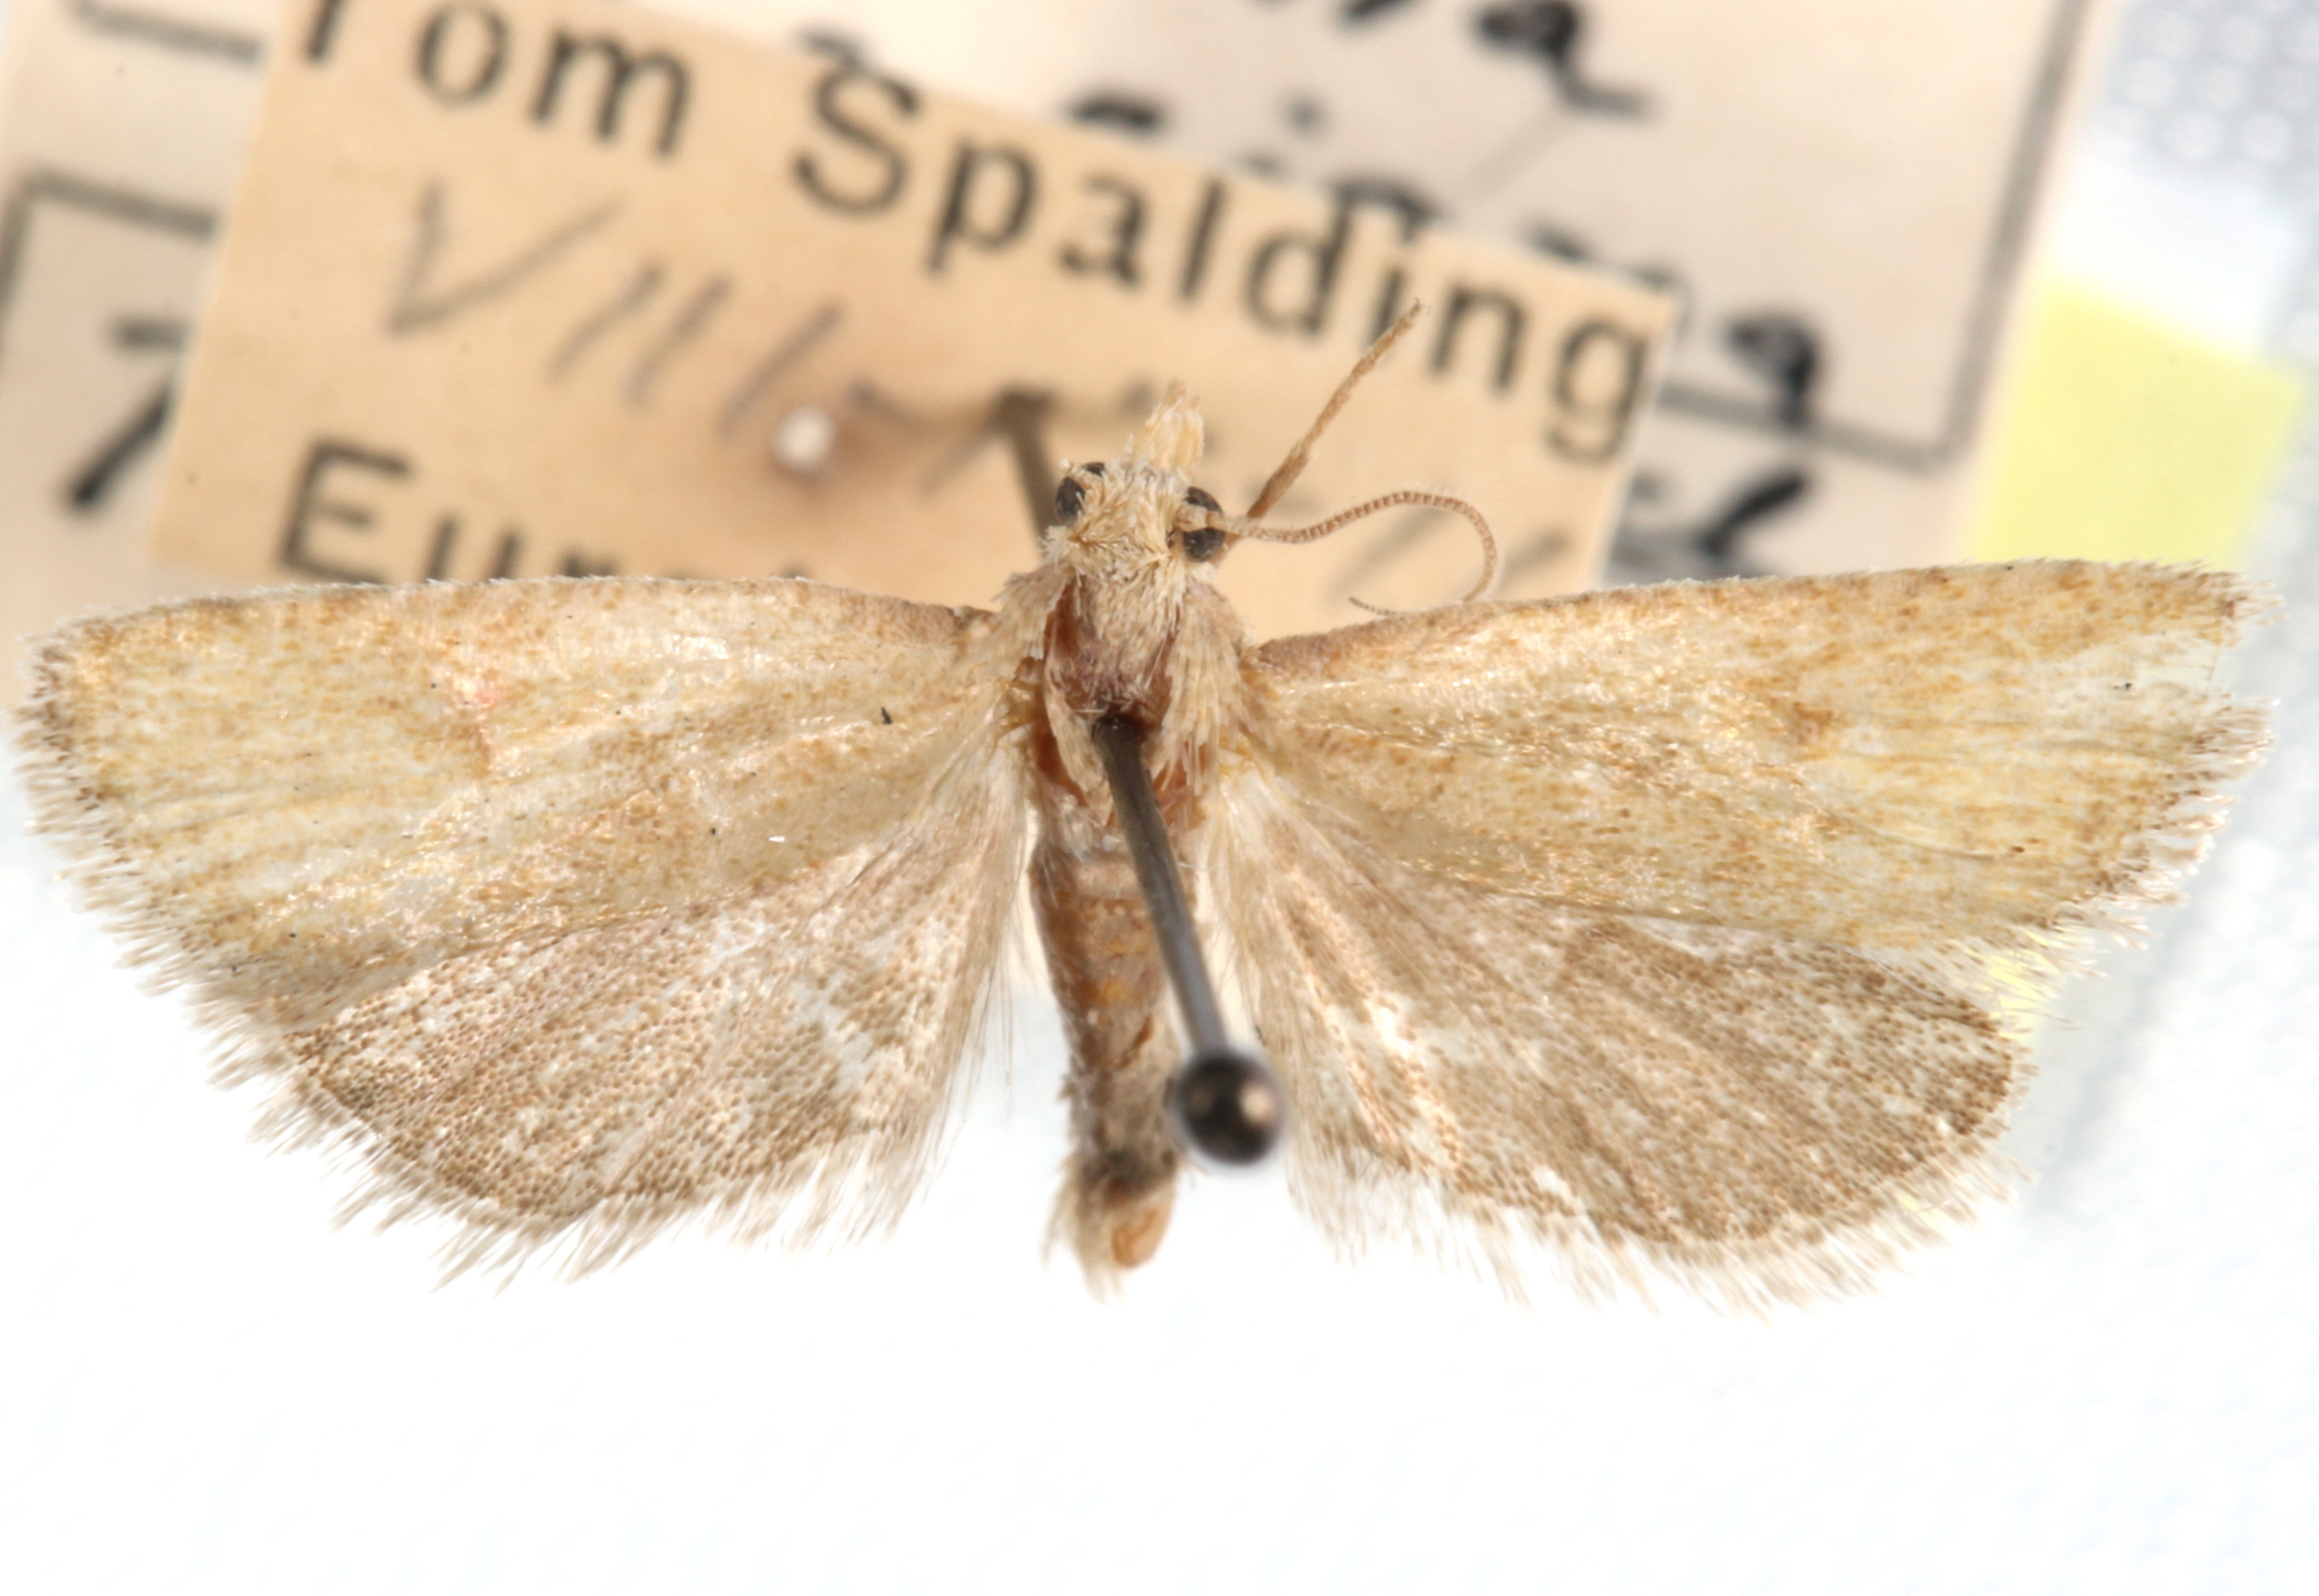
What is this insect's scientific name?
Pelochrista consociana
